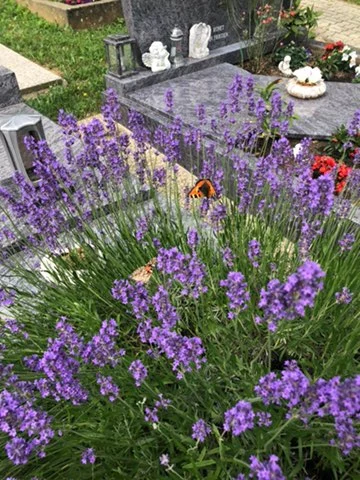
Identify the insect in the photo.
Vanessa cardui
